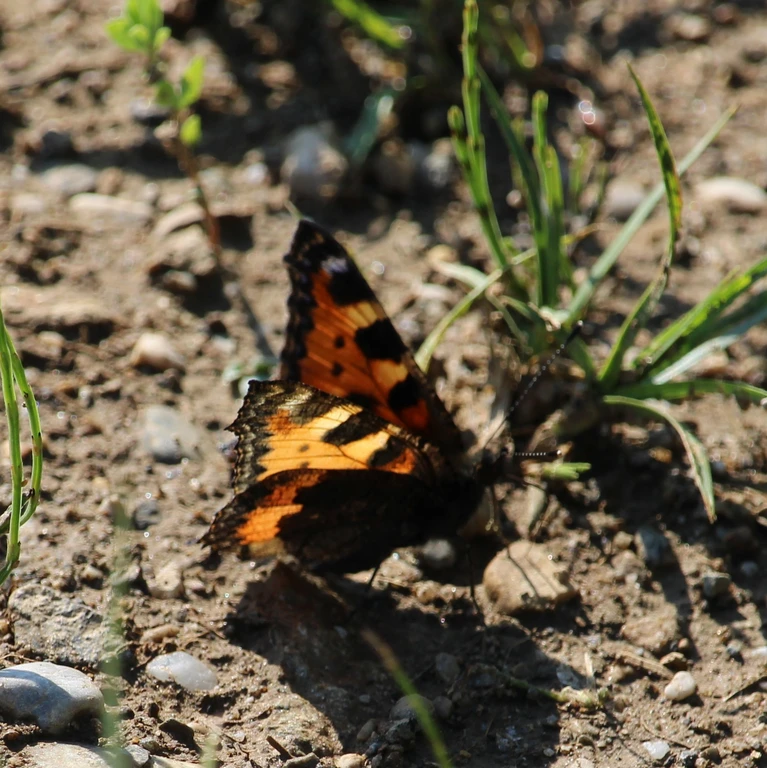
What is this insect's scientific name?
Aglais urticae
